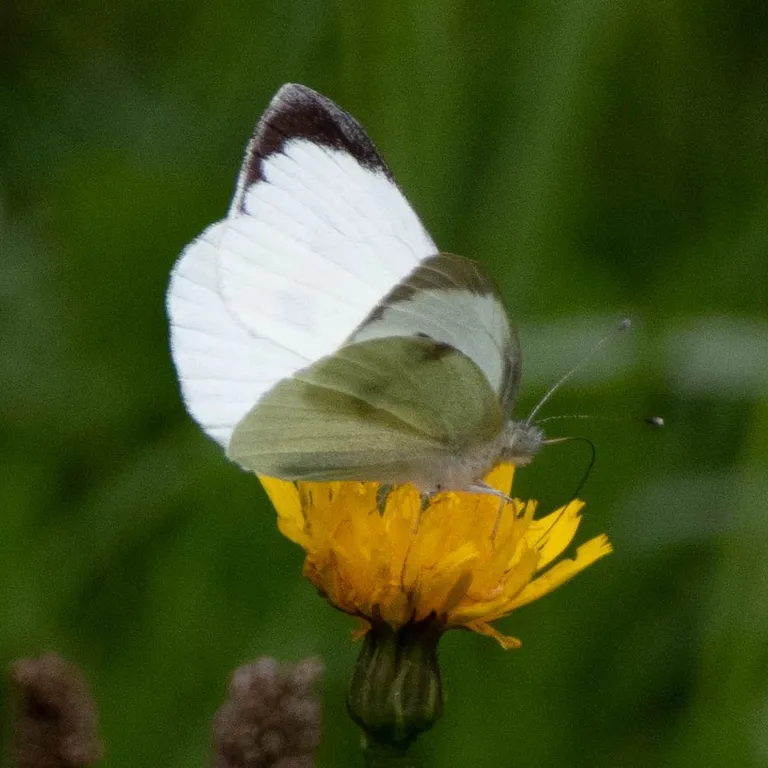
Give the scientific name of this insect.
Pieris brassicae
